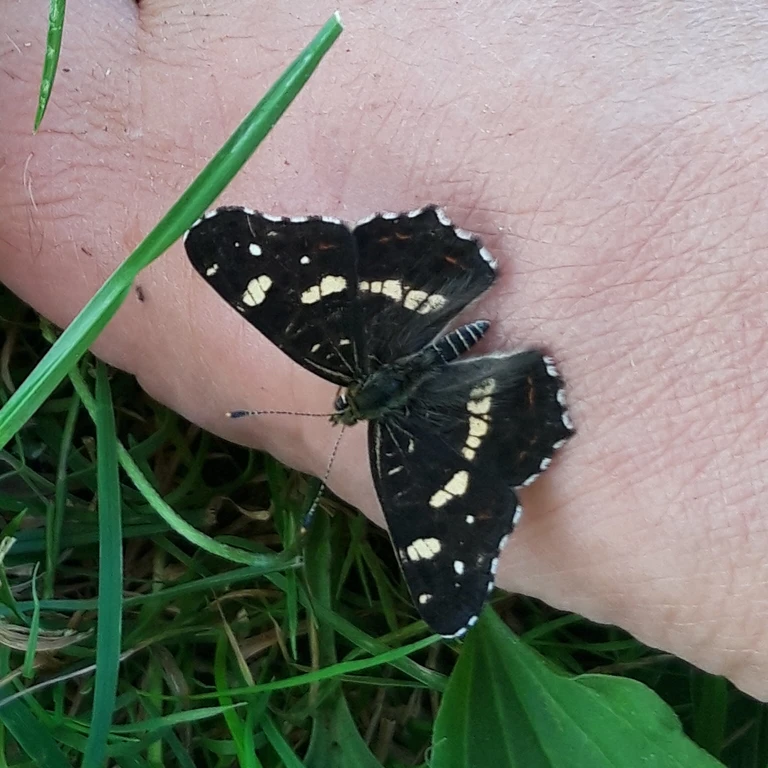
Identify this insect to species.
Araschnia levana
